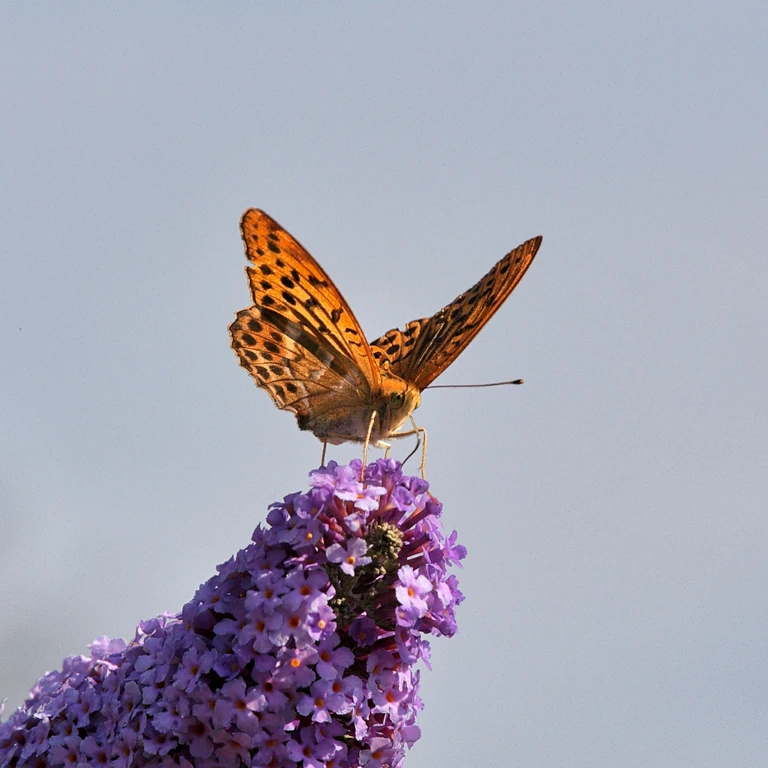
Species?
Argynnis paphia
